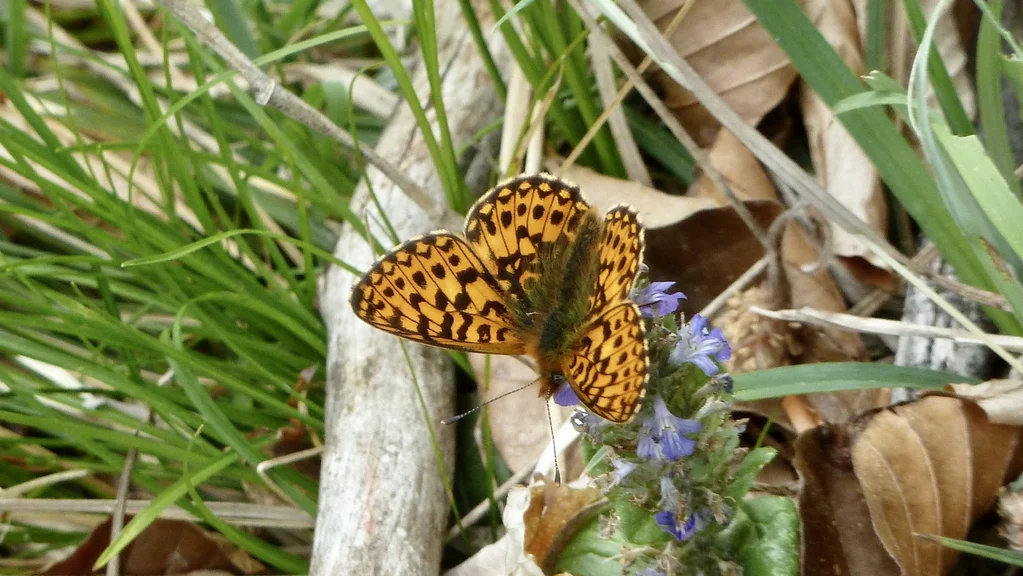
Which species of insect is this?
Boloria euphrosyne (also Clossiana euphrosyne)
